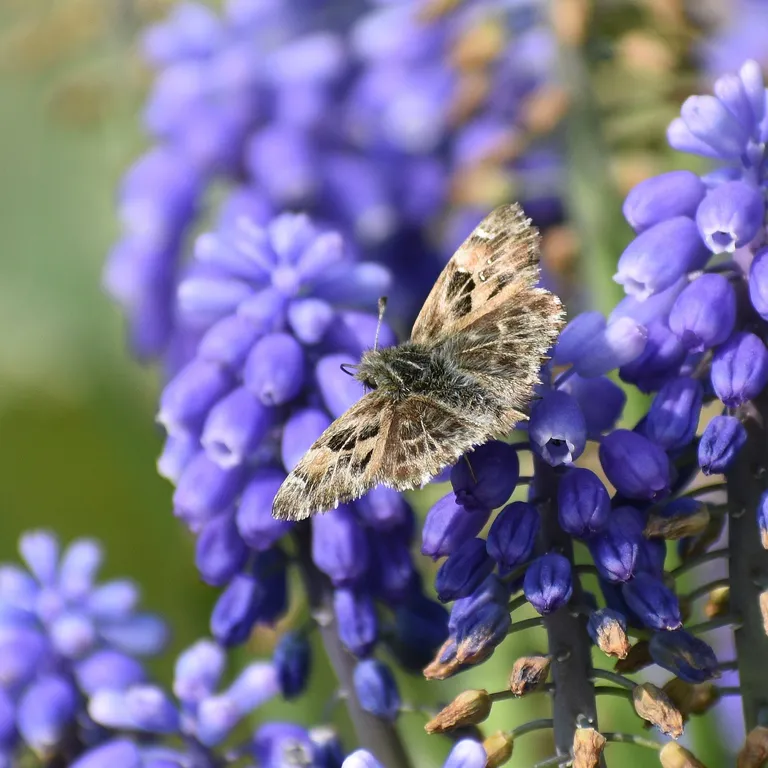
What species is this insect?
Carcharodus alceae
